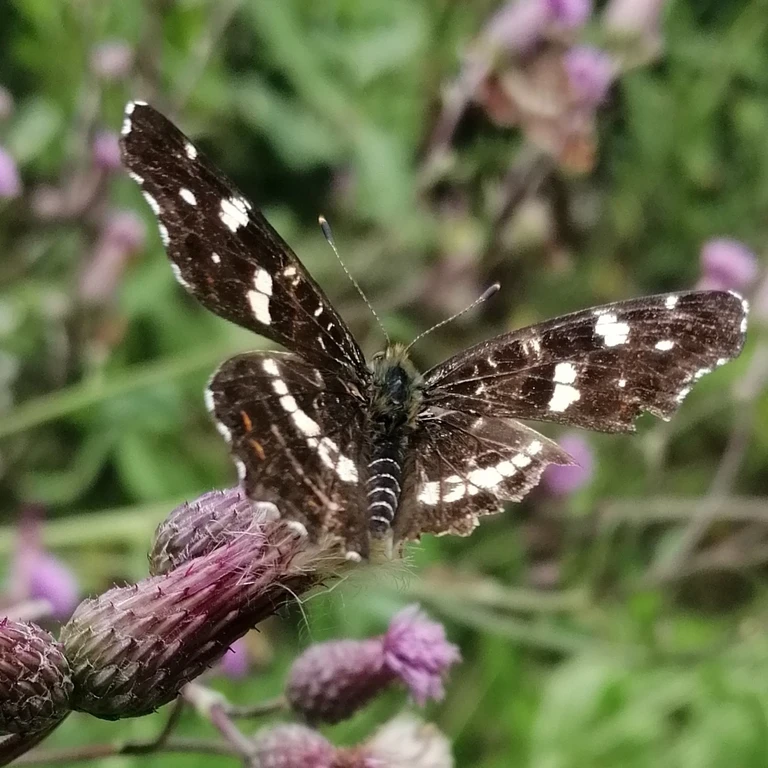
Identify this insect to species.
Araschnia levana
